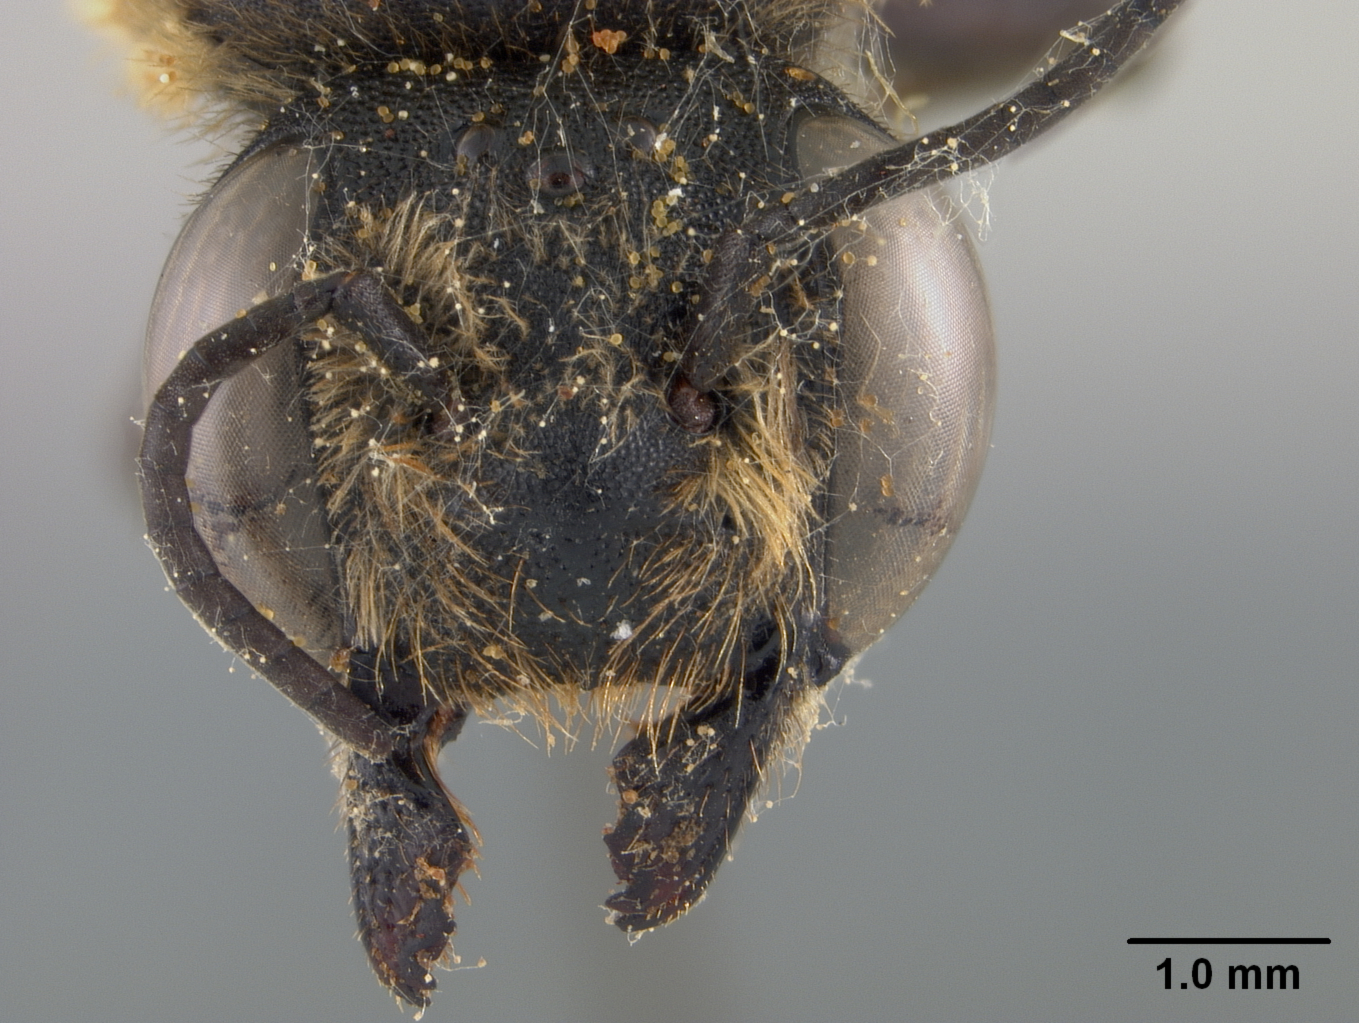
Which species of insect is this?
Megachile metallescens
